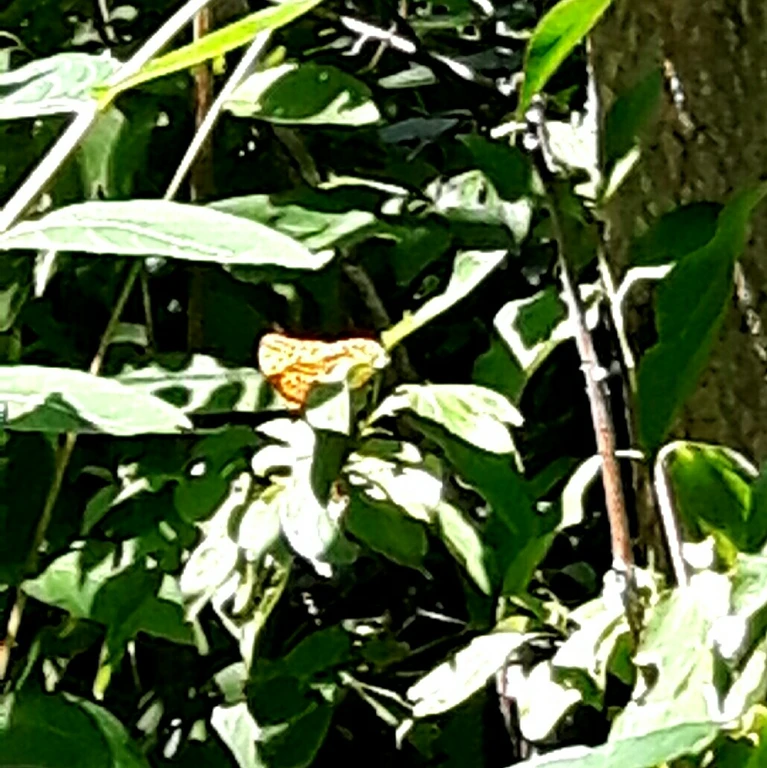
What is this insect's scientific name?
Argynnis paphia
